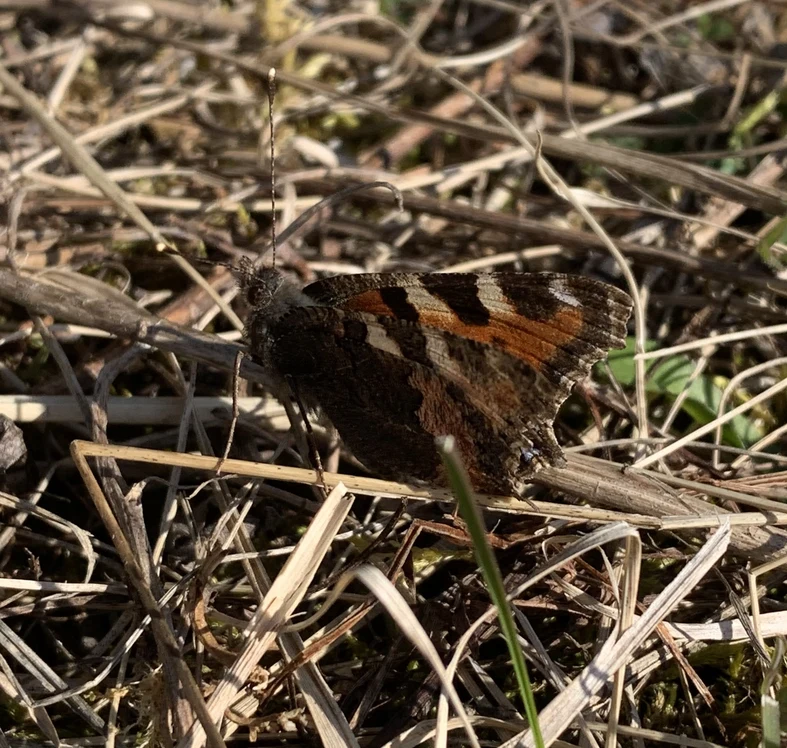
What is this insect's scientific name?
Aglais urticae
